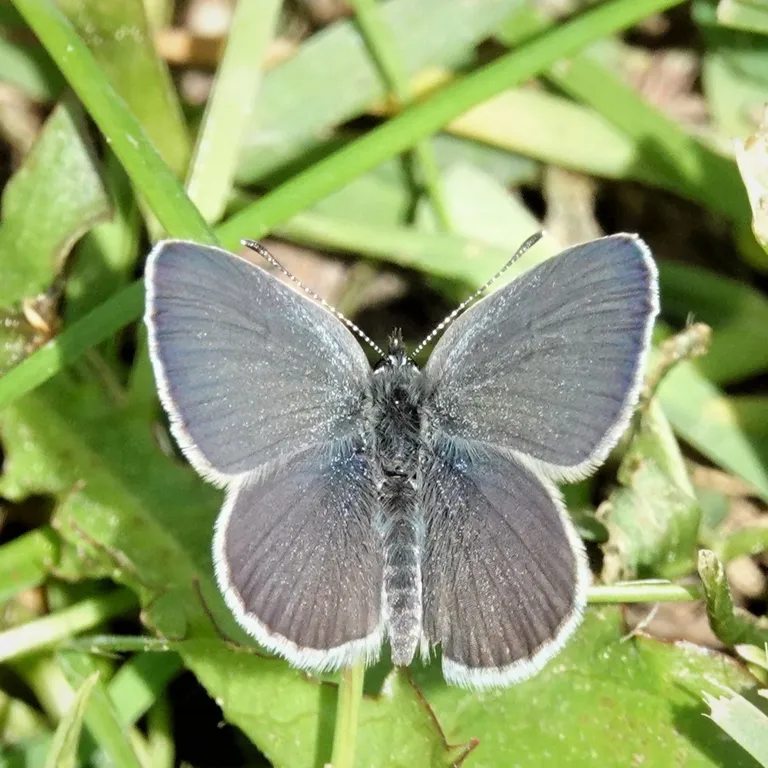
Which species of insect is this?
Cupido minimus
